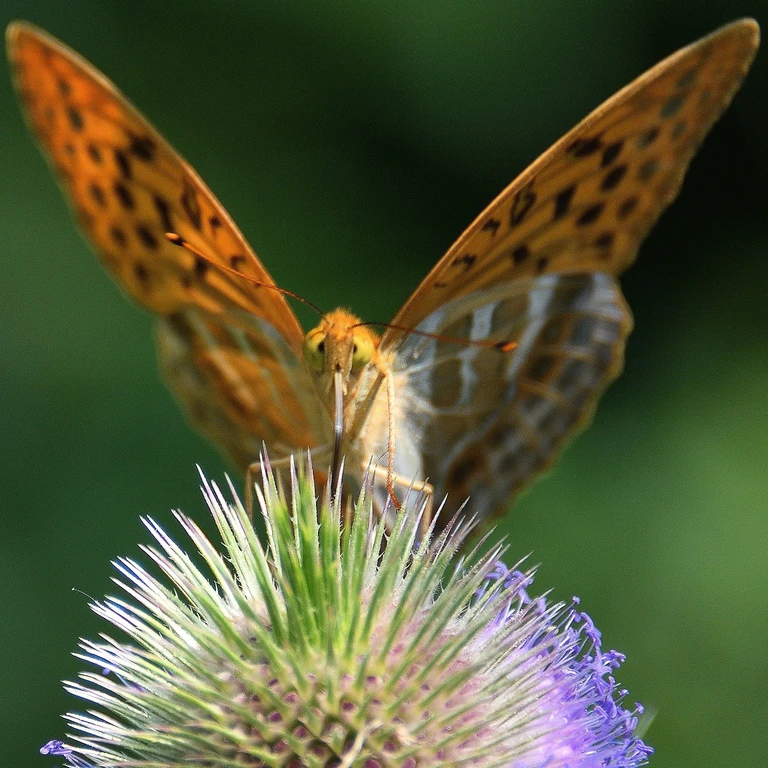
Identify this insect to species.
Argynnis paphia
